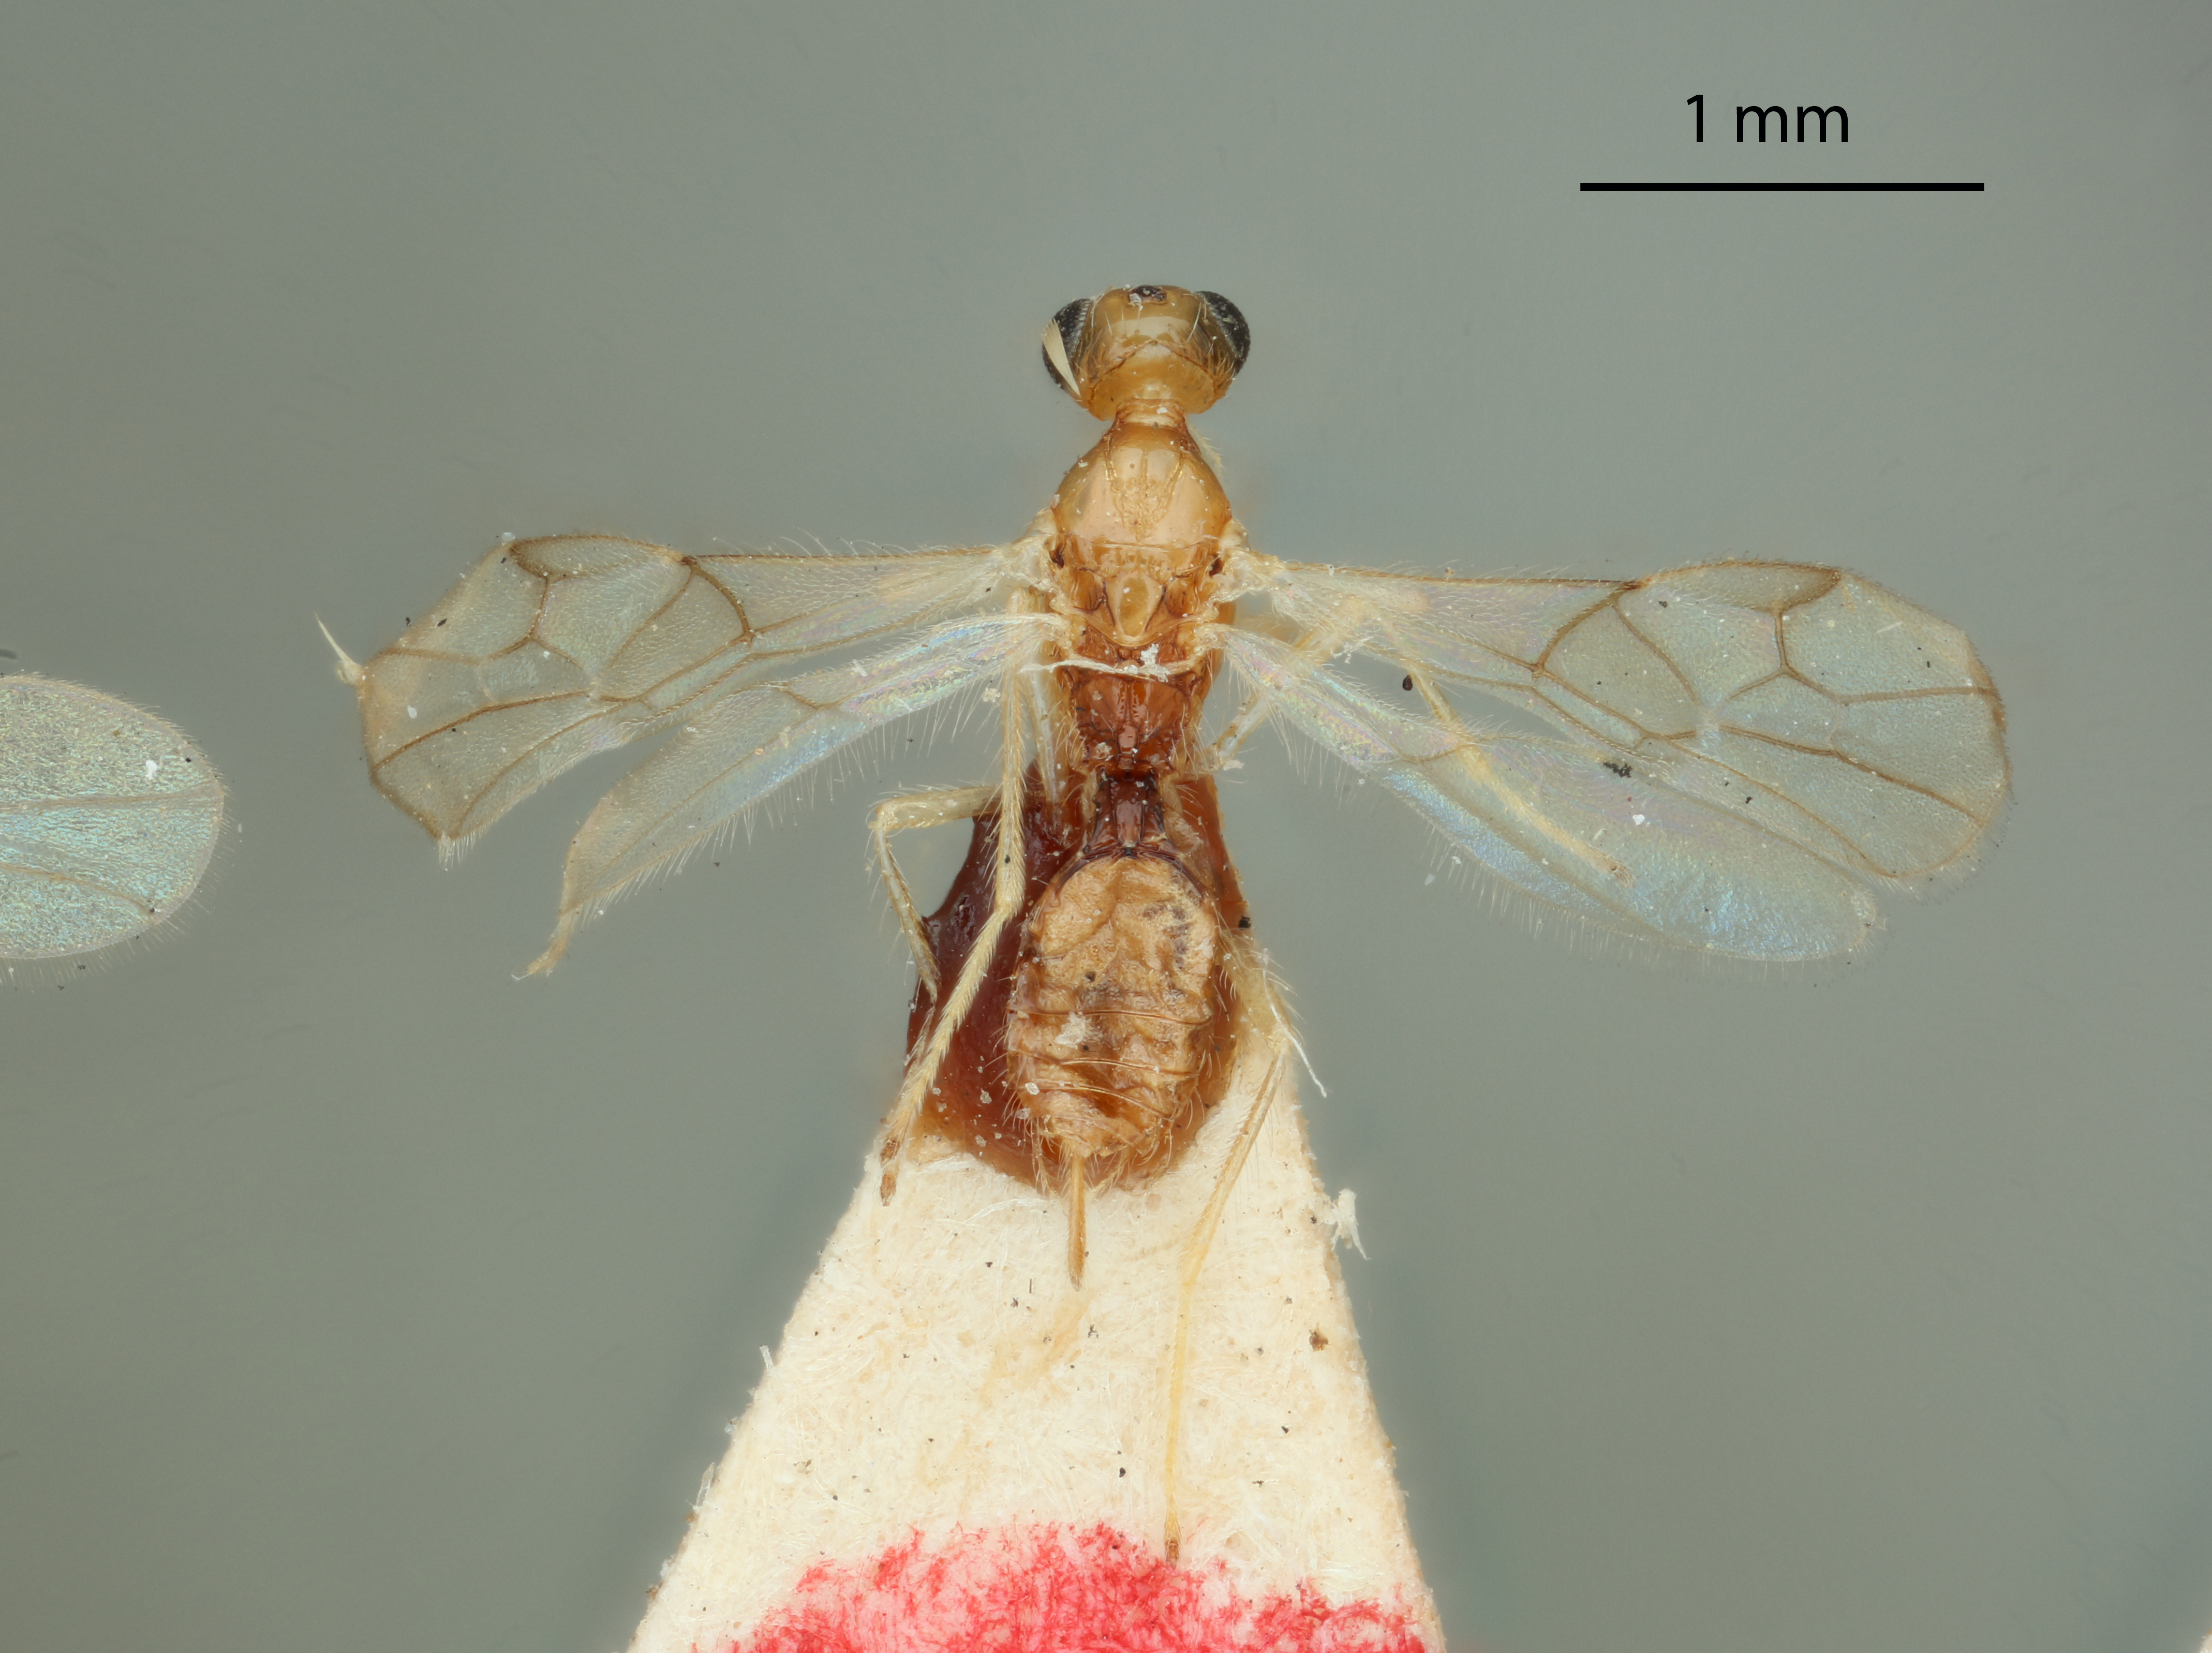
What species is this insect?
Oncophanes melleus
